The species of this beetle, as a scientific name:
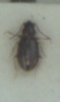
Tachys bistriatus
